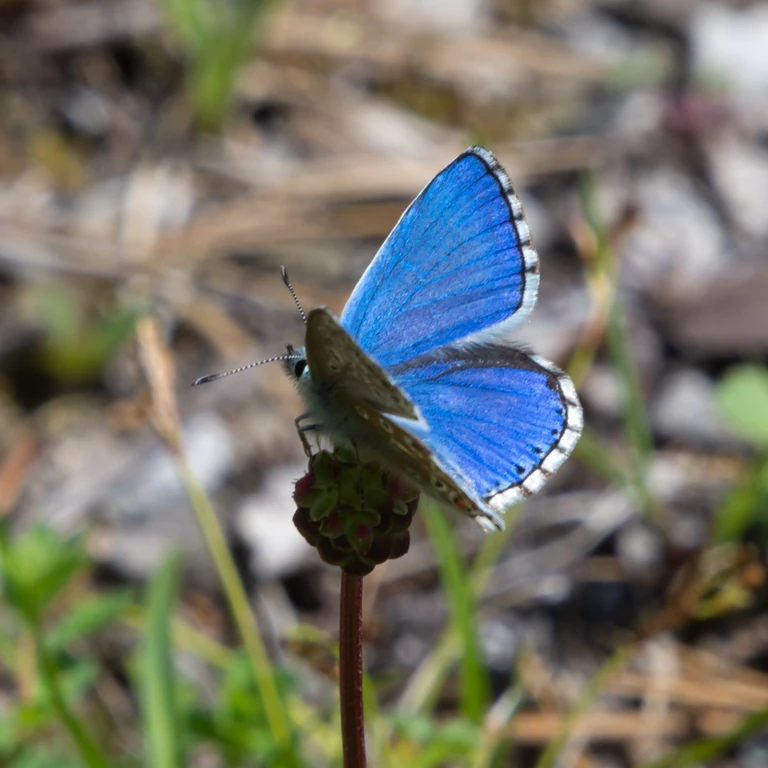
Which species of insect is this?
Lysandra bellargus
